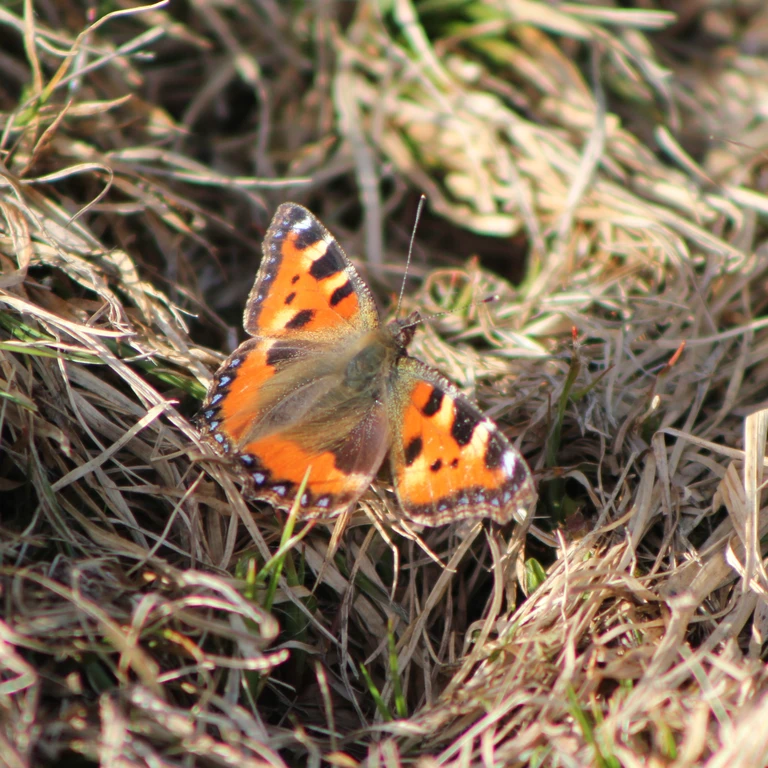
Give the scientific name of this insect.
Aglais urticae
